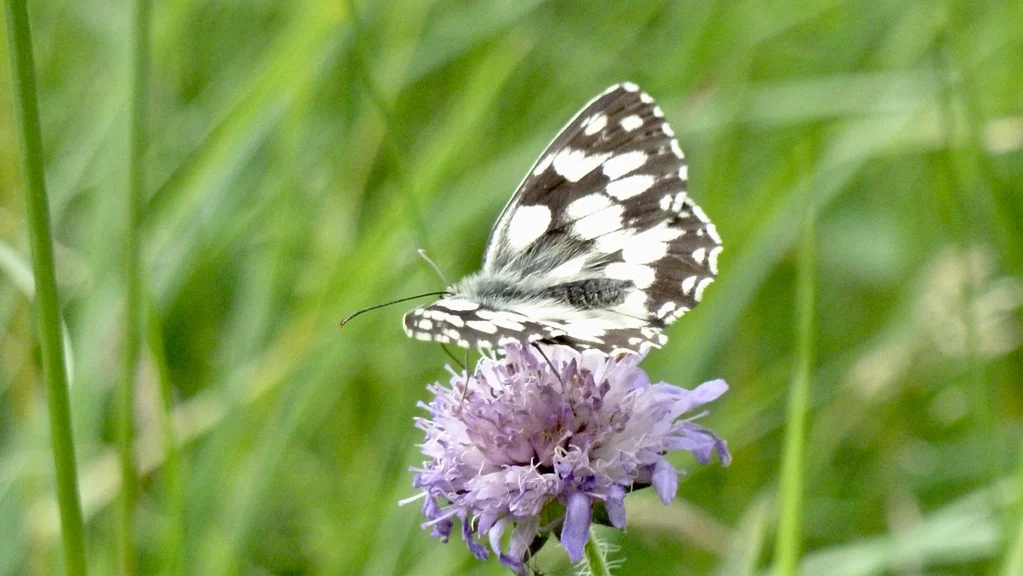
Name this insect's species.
Melanargia galathea
